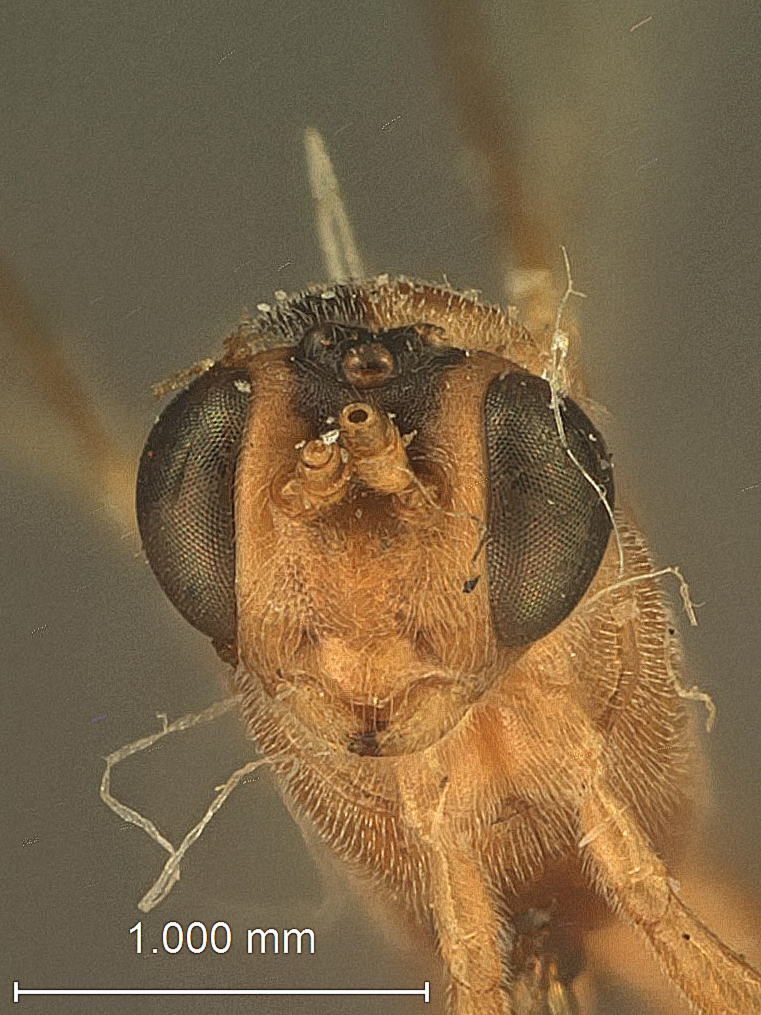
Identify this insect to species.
Cremastus gracilipes
